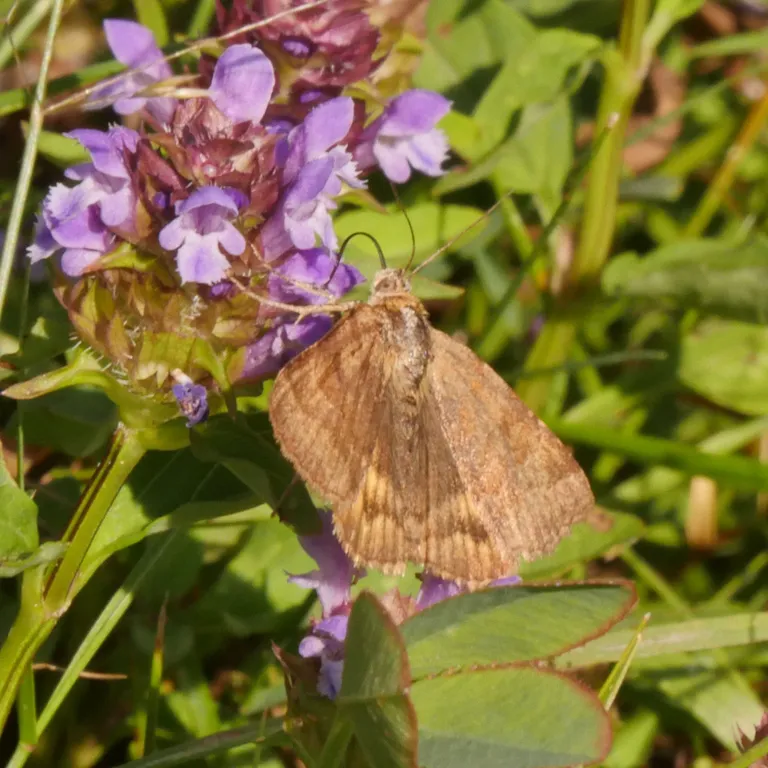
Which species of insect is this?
Euclidia glyphica
